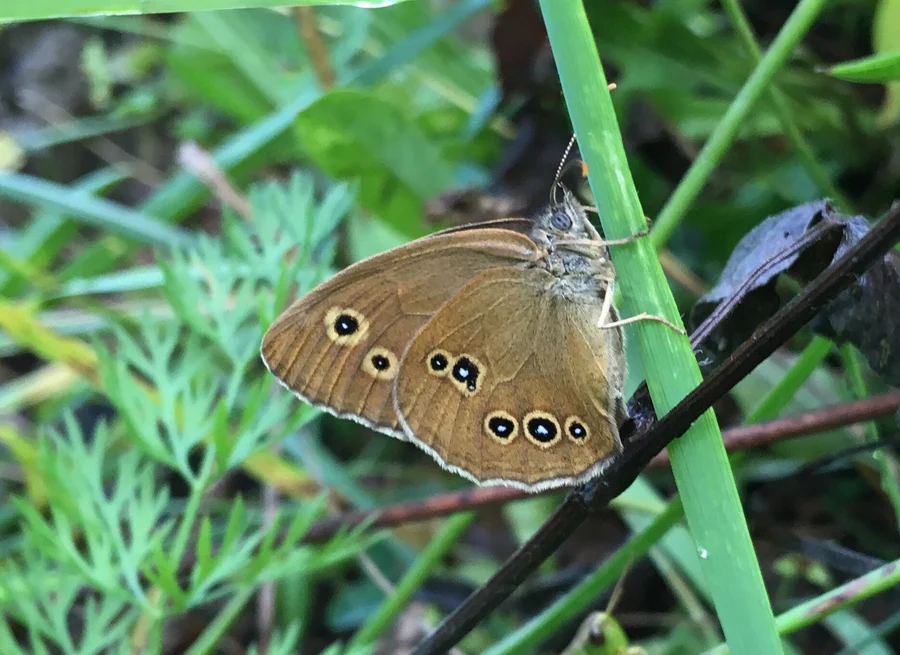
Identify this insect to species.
Aphantopus hyperantus
